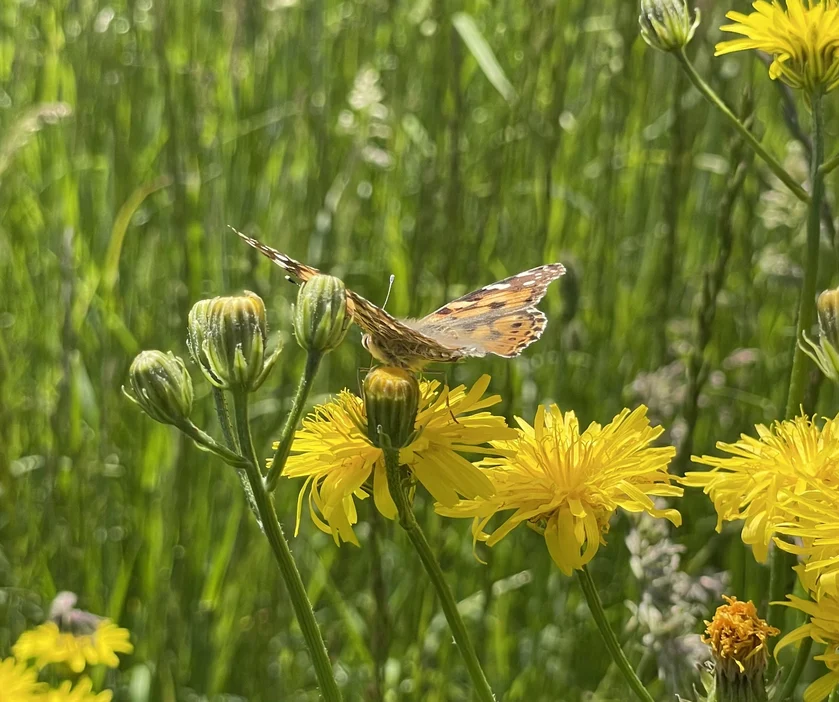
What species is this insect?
Vanessa cardui
